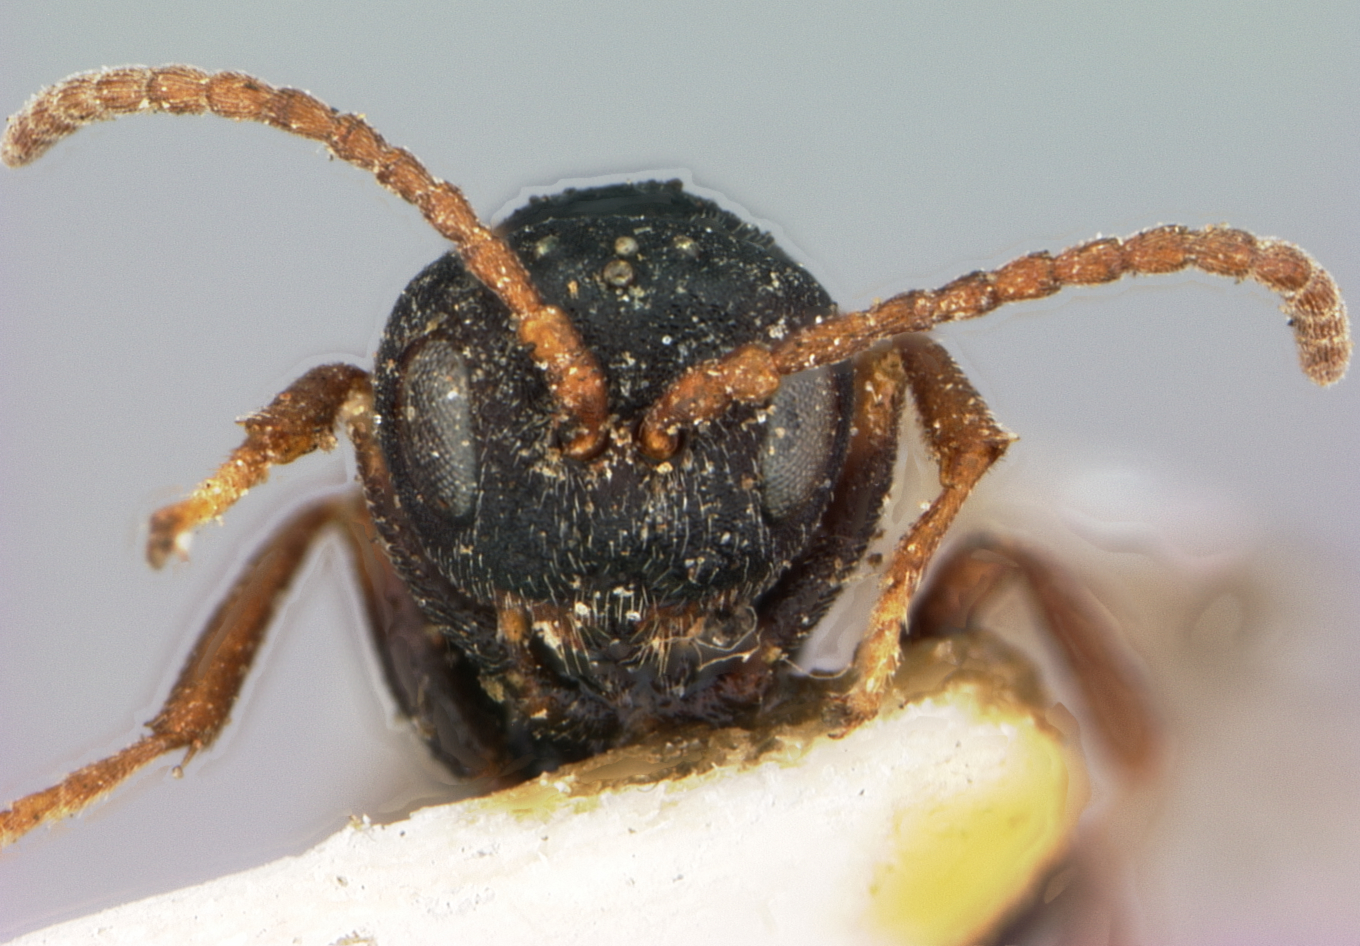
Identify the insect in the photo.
Bassettia tenuana
